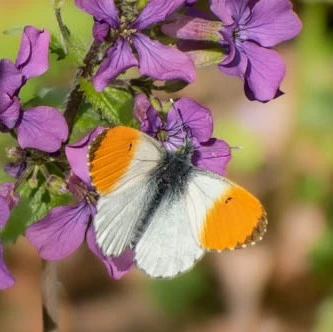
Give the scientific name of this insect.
Anthocharis cardamines
